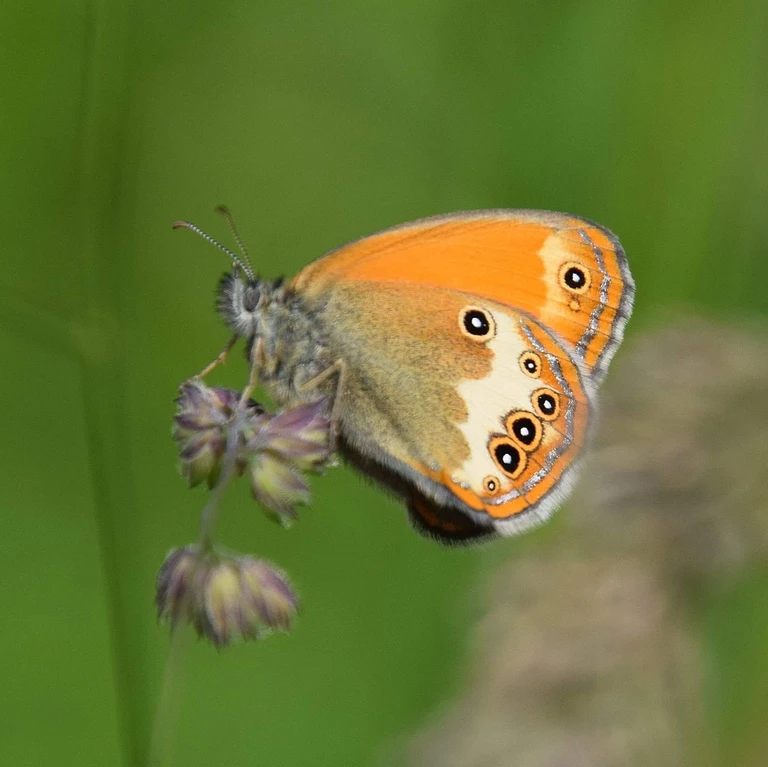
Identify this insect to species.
Coenonympha arcania
